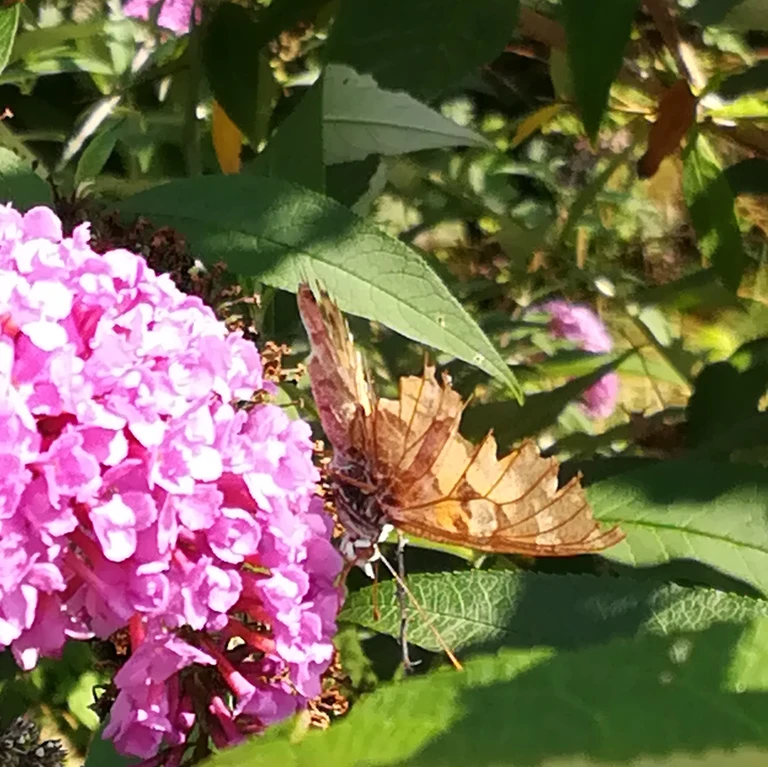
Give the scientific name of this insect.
Vanessa cardui
